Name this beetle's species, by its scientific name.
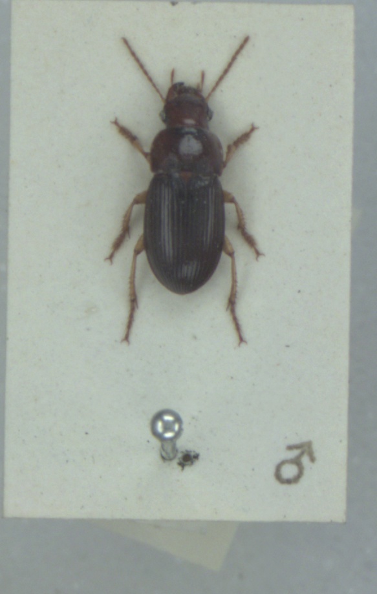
Harpalus latus
